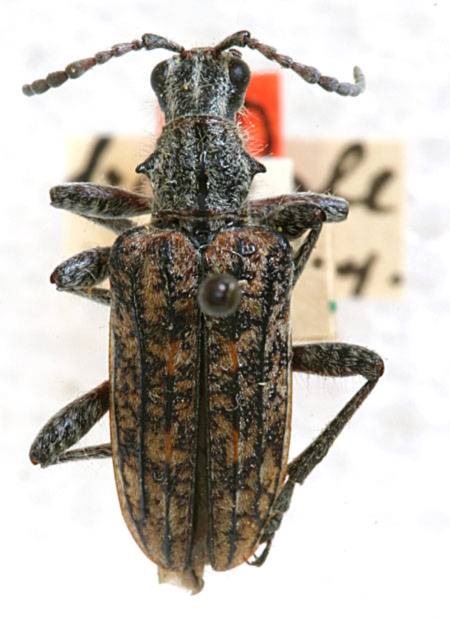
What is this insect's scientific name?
Rhagium inquisitor (also Rhagium boreale)
